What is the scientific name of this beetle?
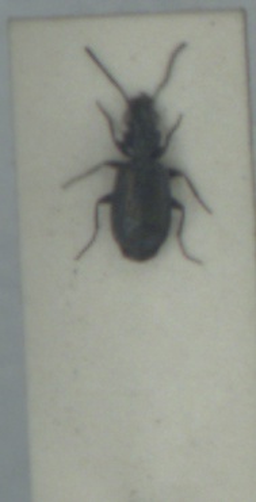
Syntomus foveatus
